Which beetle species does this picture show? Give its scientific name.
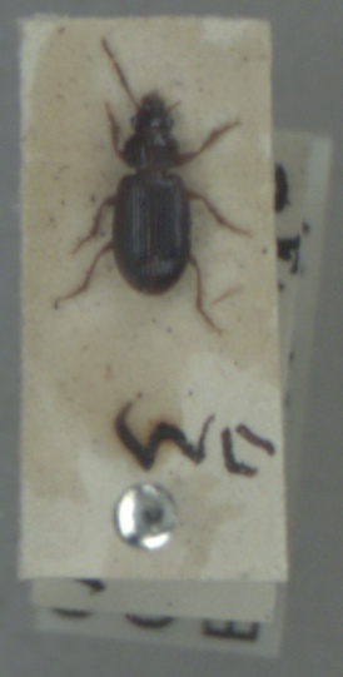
Bradycellus harpalinus
